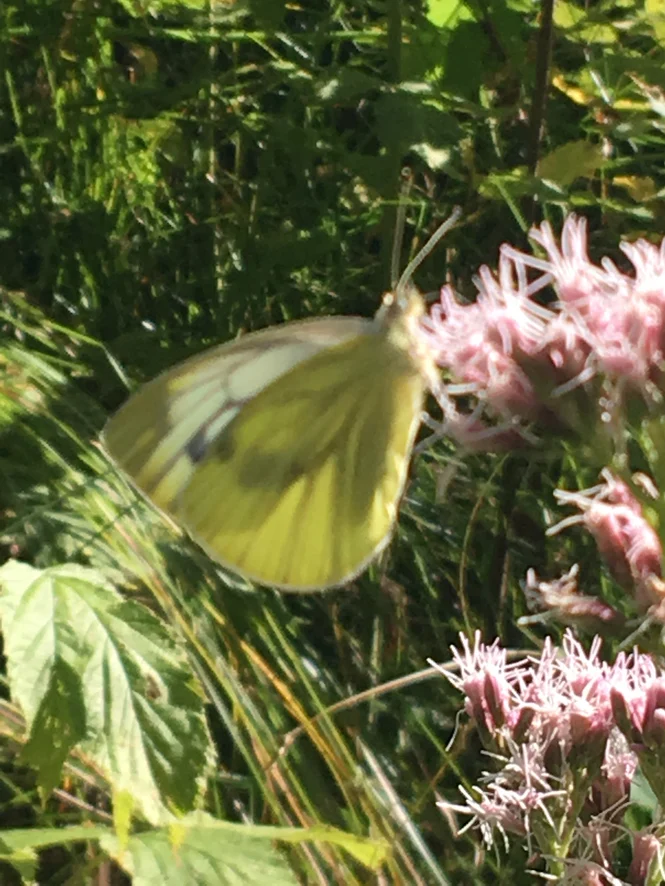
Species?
Pieris napi
